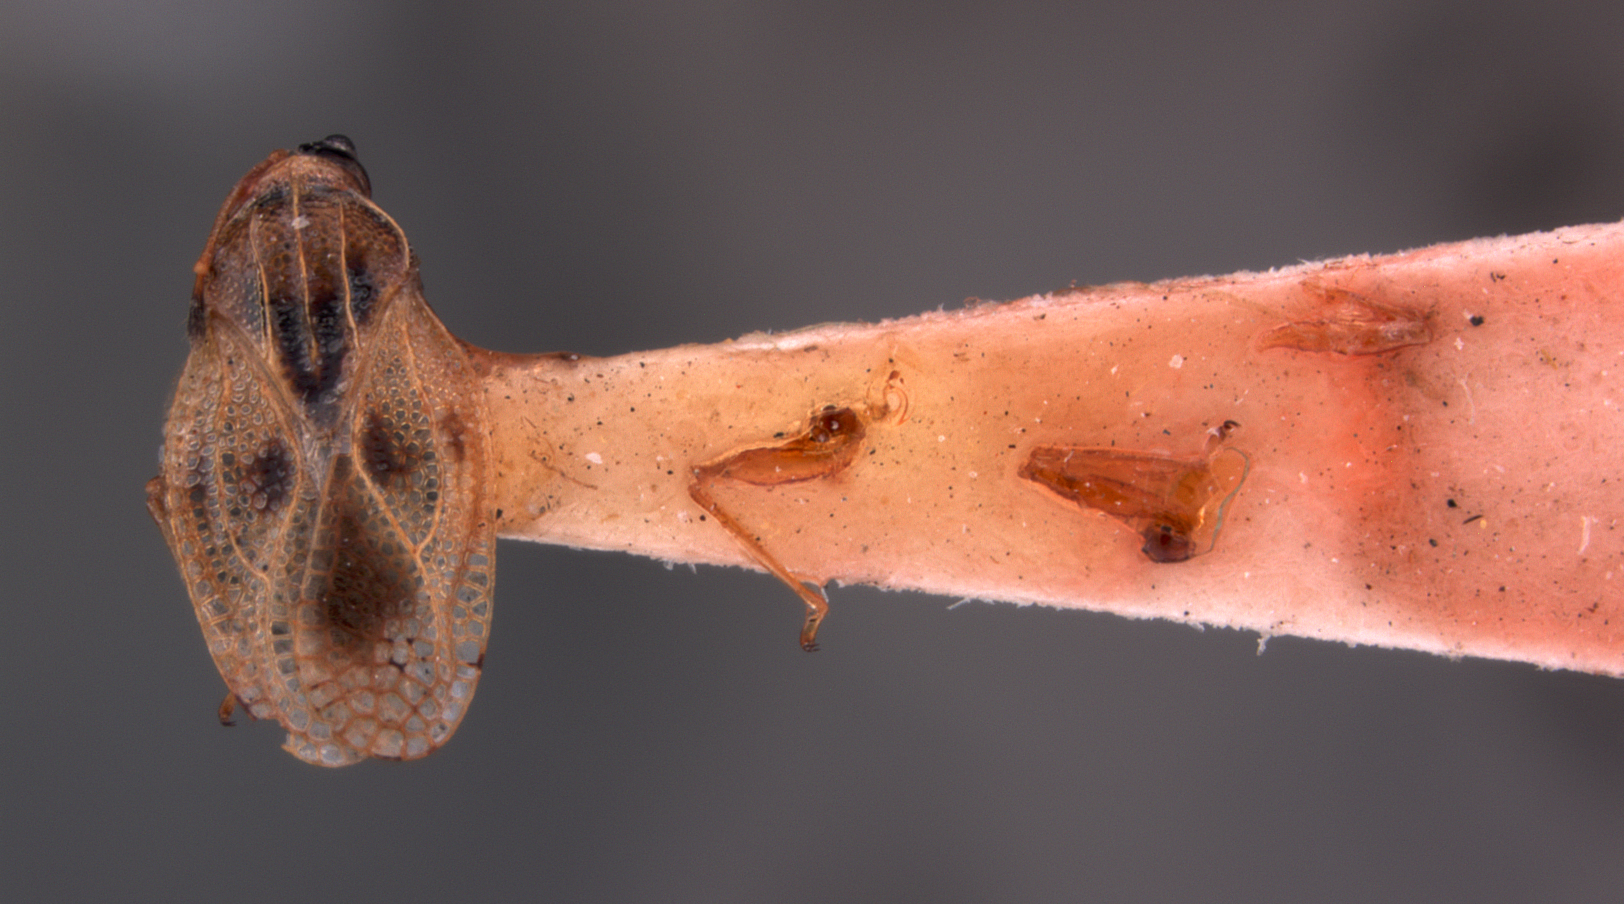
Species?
Compseuta notialis
